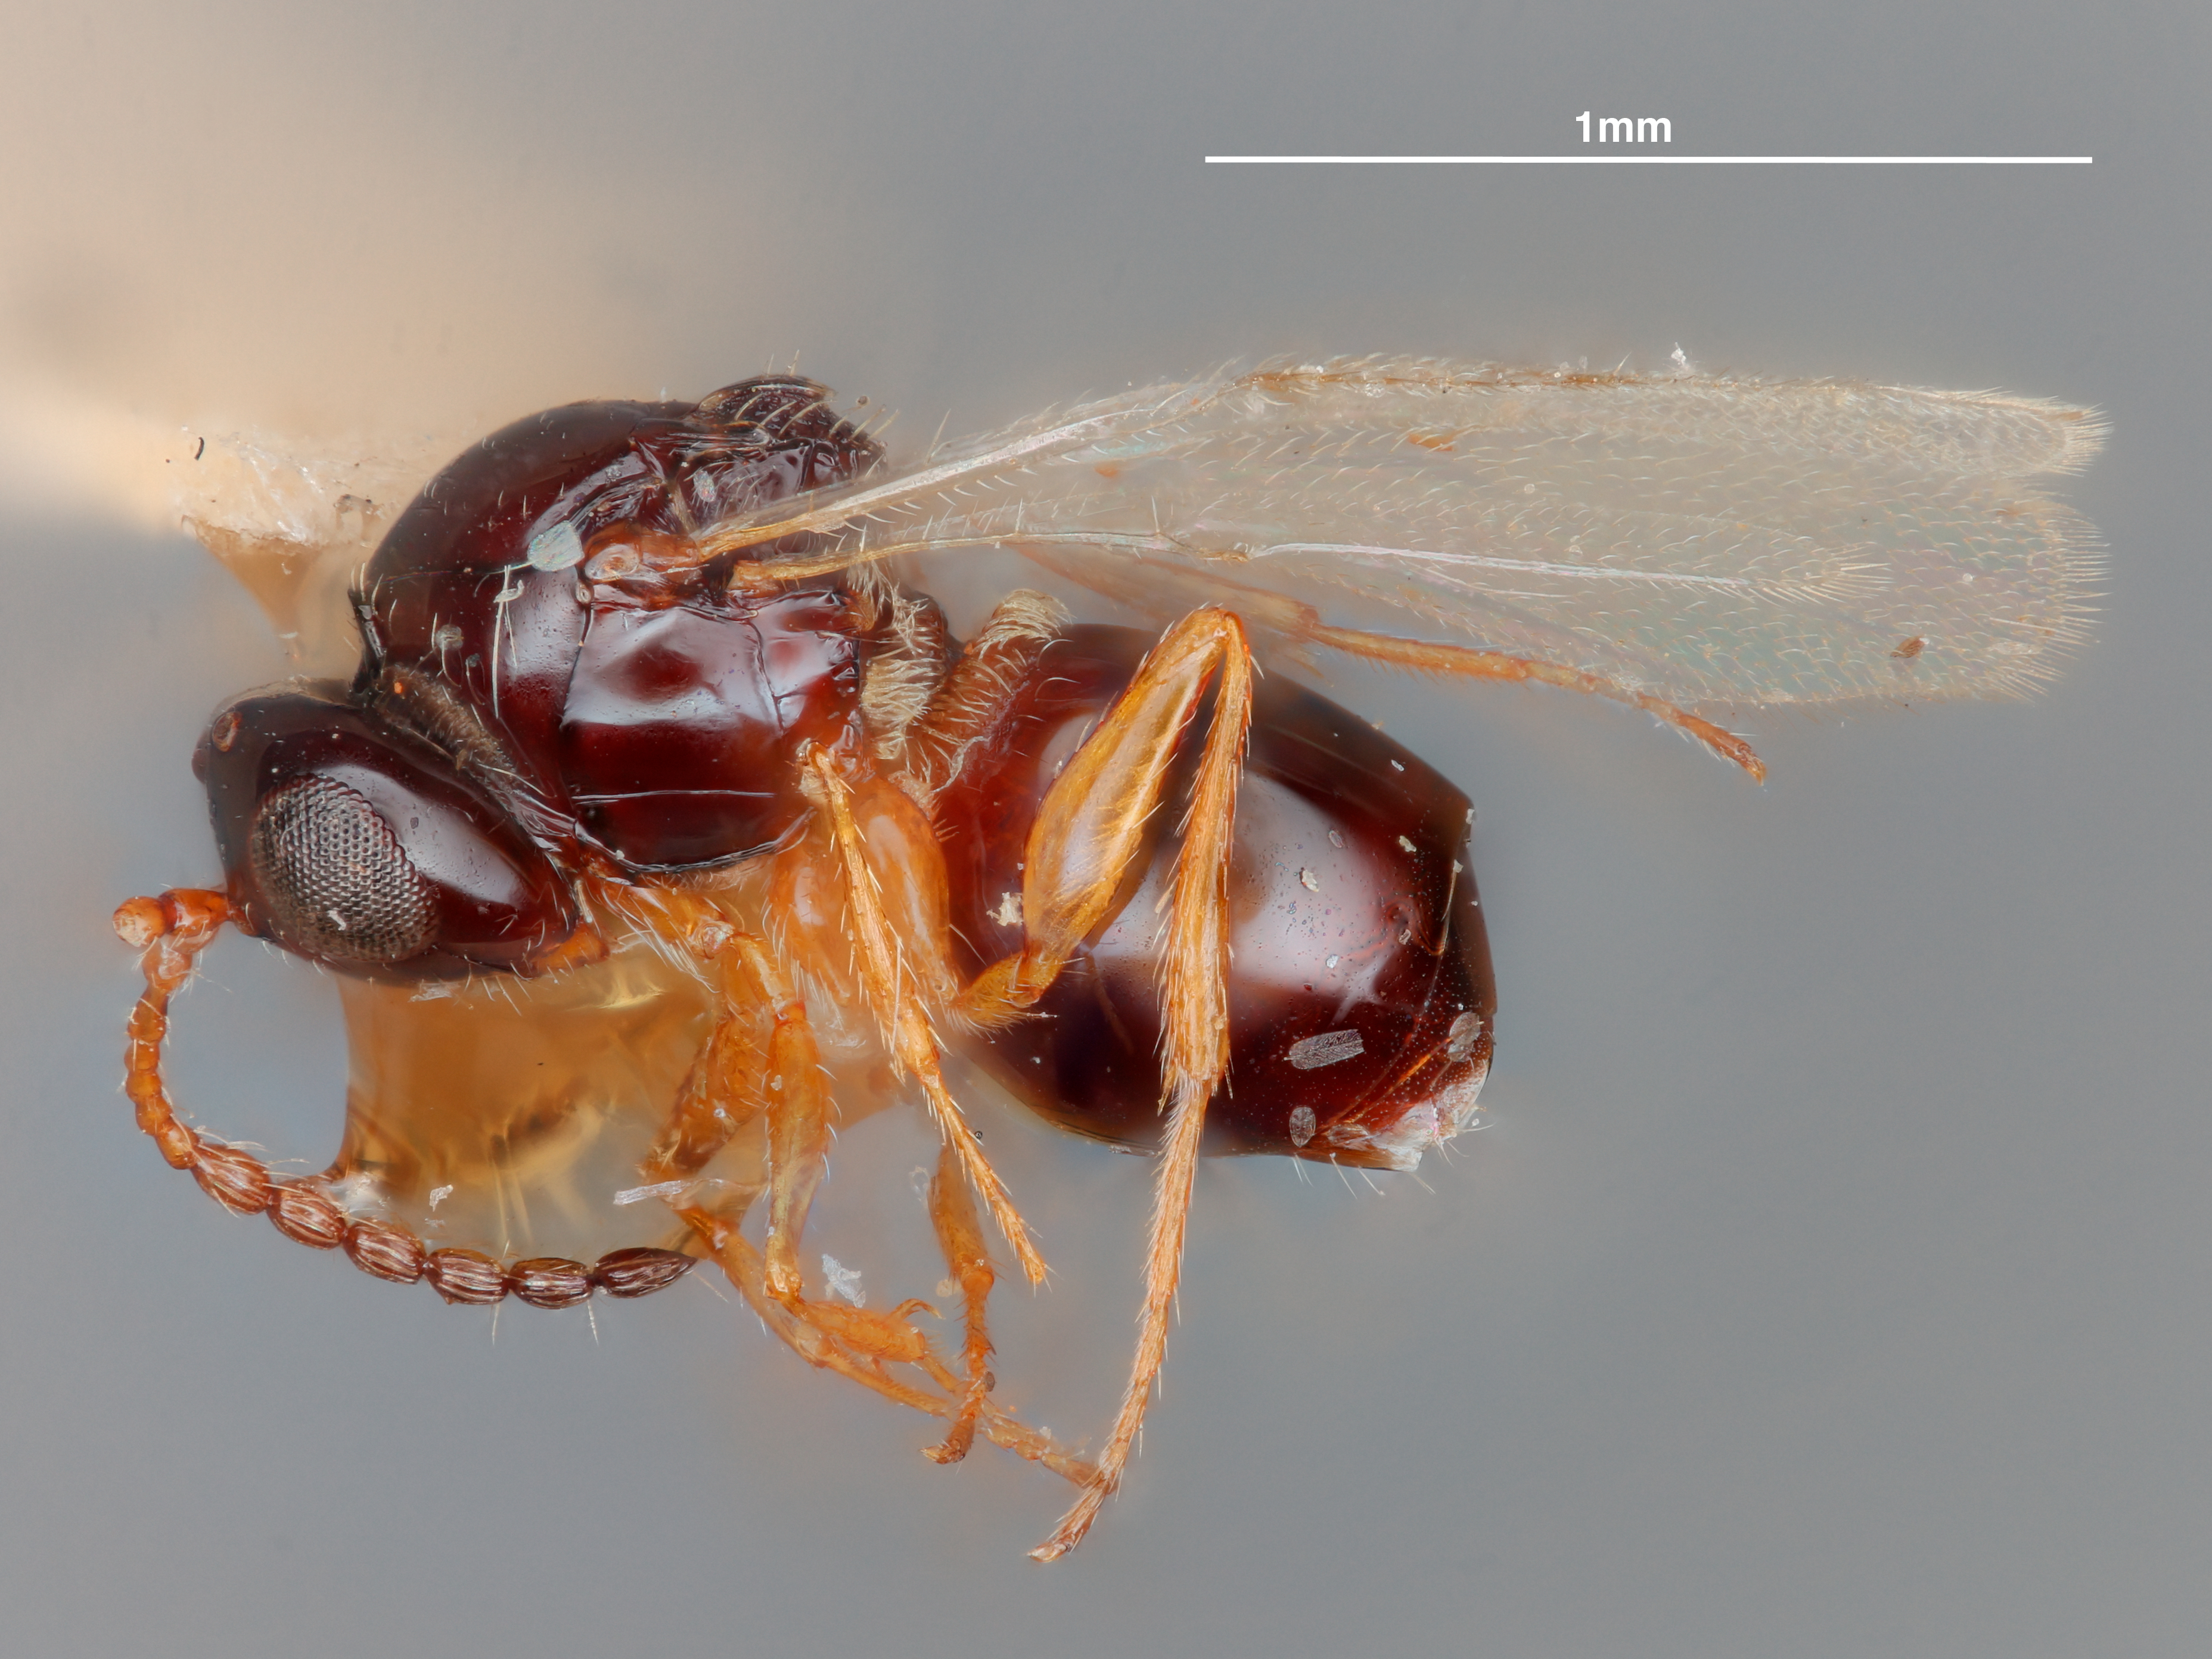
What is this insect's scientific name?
Pseudeucoila weldi
